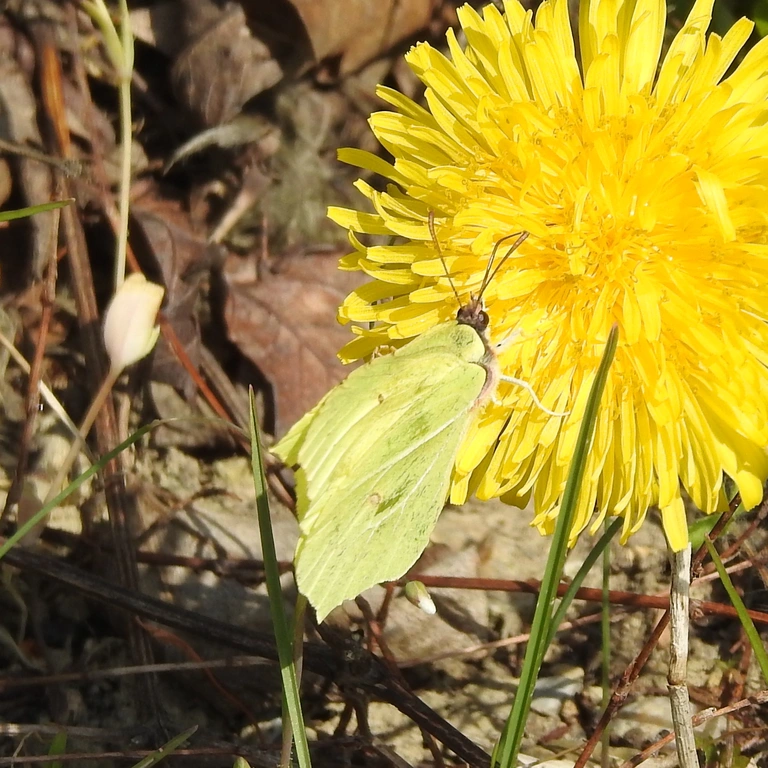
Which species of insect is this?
Gonepteryx rhamni
